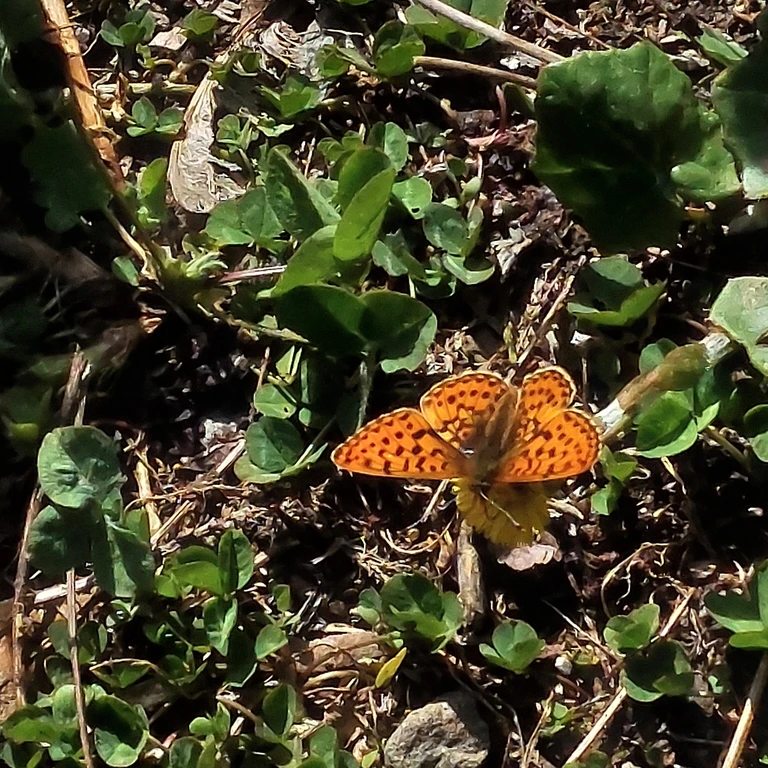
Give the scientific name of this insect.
Boloria euphrosyne (also Clossiana euphrosyne)
